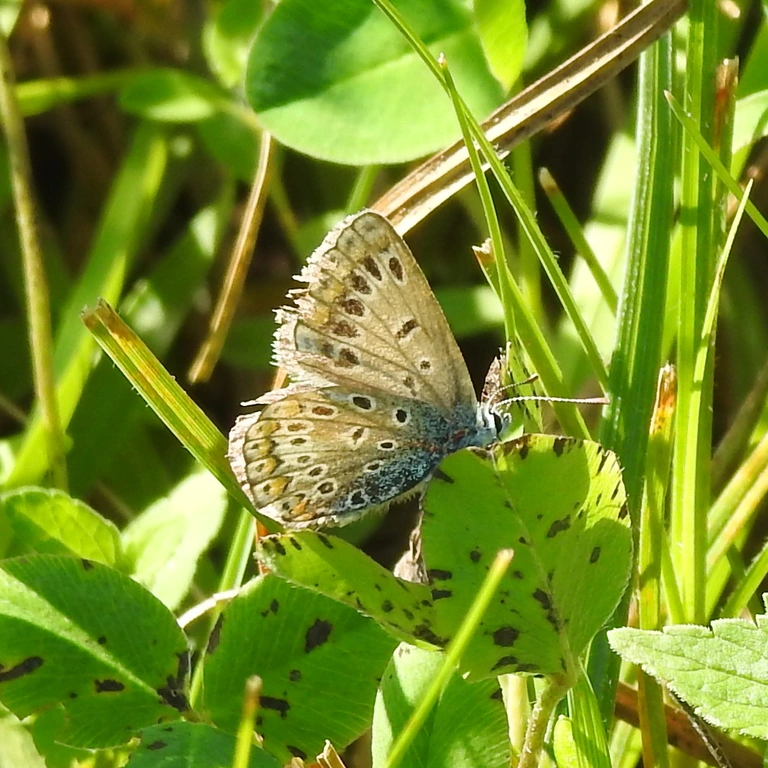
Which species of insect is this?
Polyommatus icarus
